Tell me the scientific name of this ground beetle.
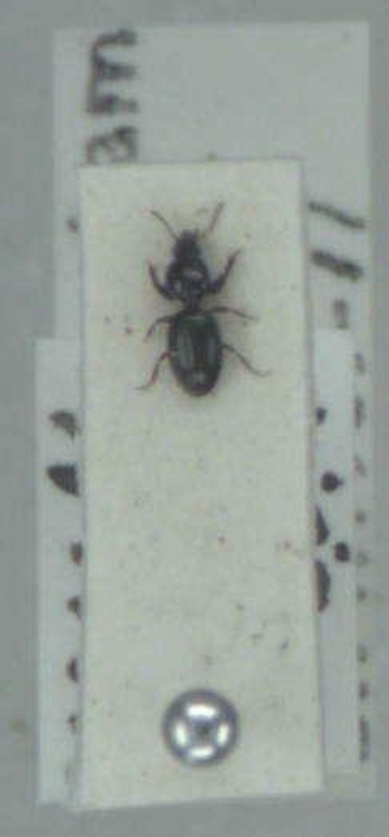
Dyschirius globosus
